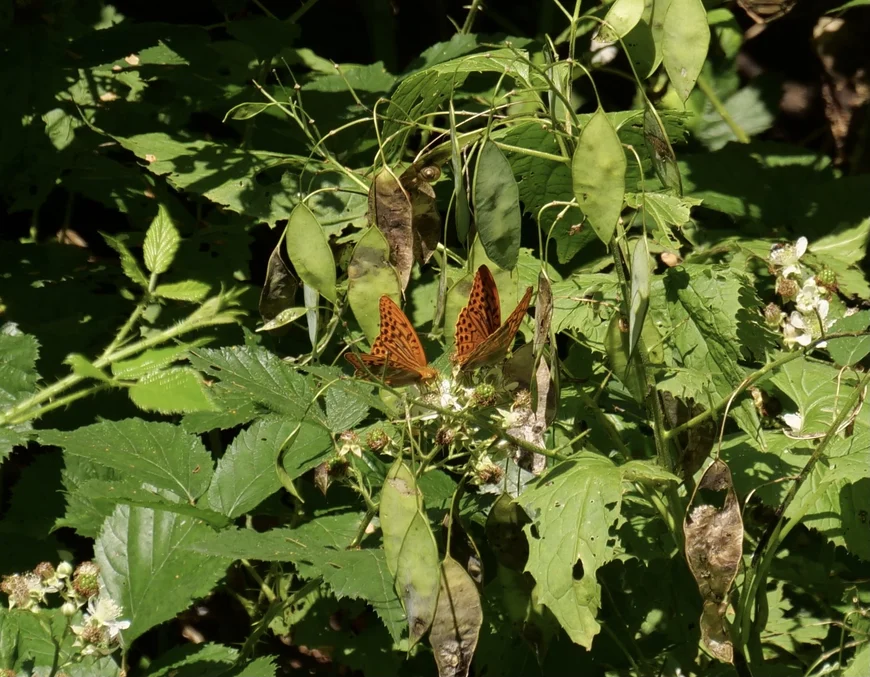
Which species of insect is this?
Argynnis paphia
